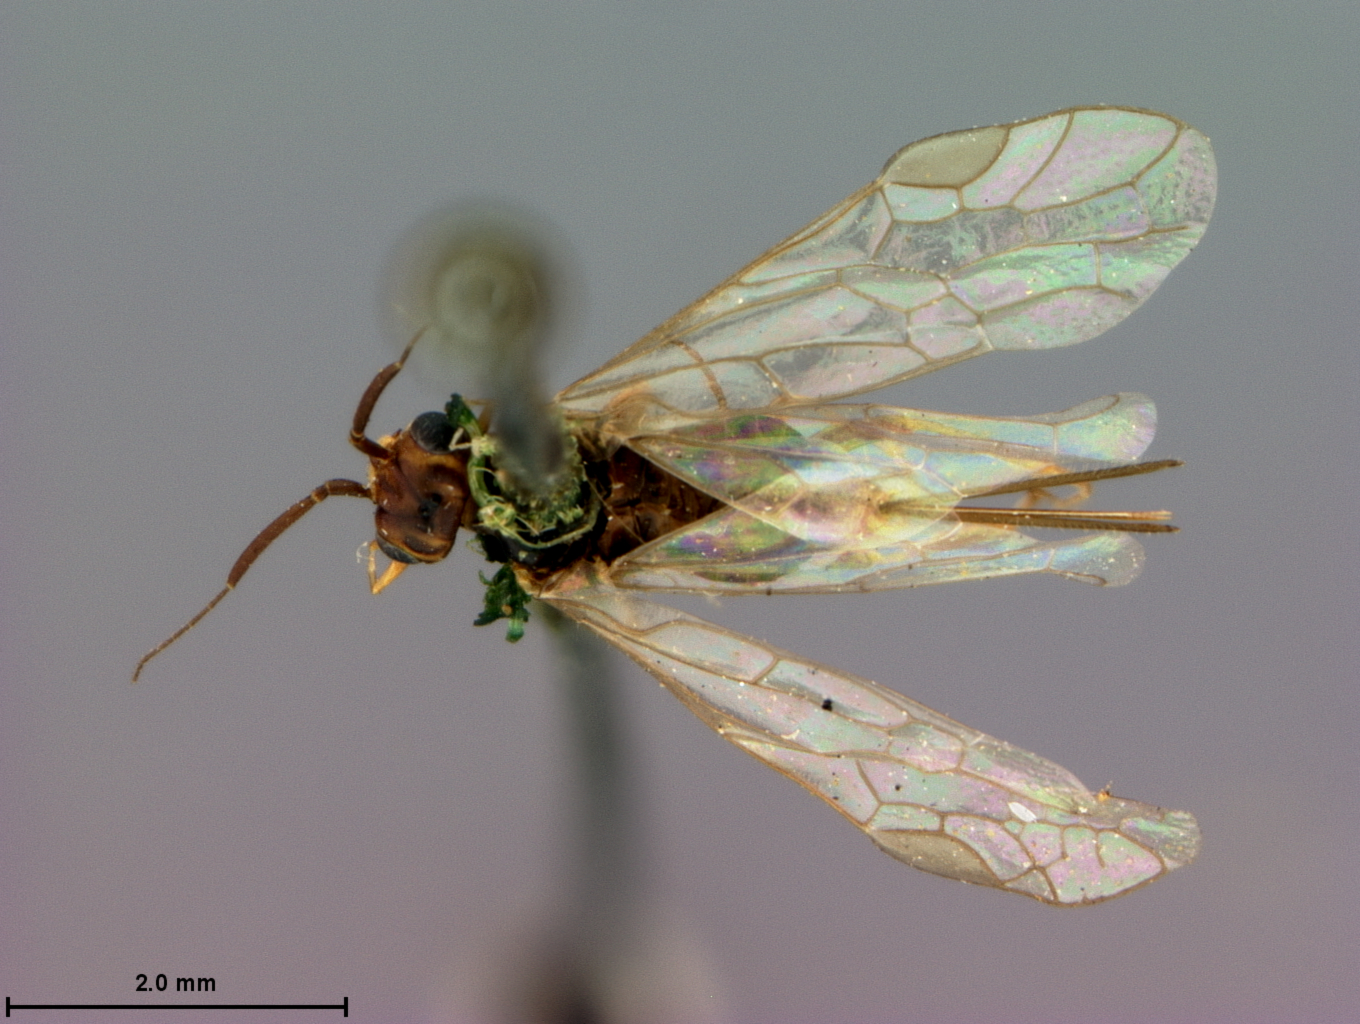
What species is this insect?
Xyela errans
